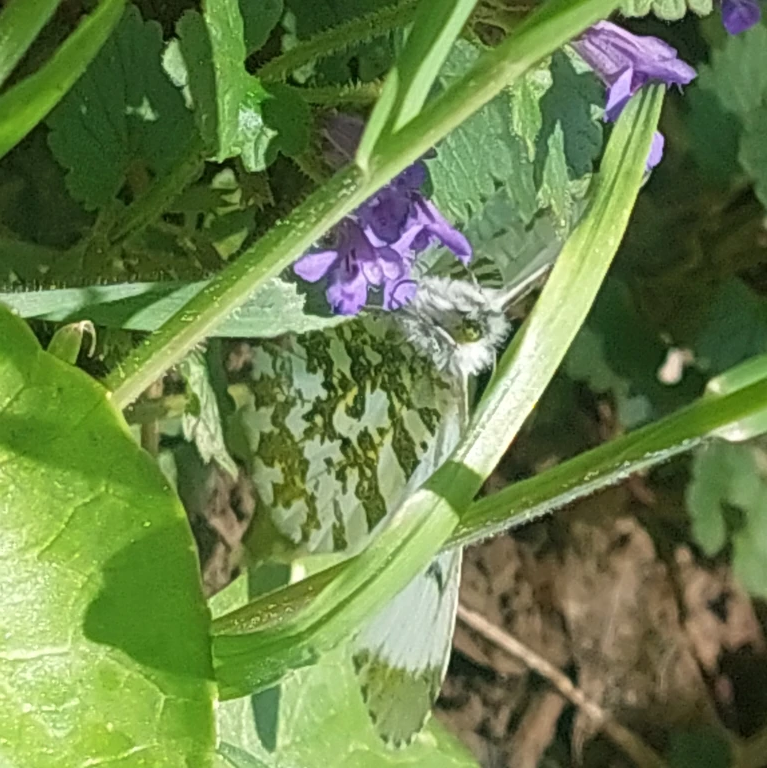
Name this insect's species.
Anthocharis cardamines
